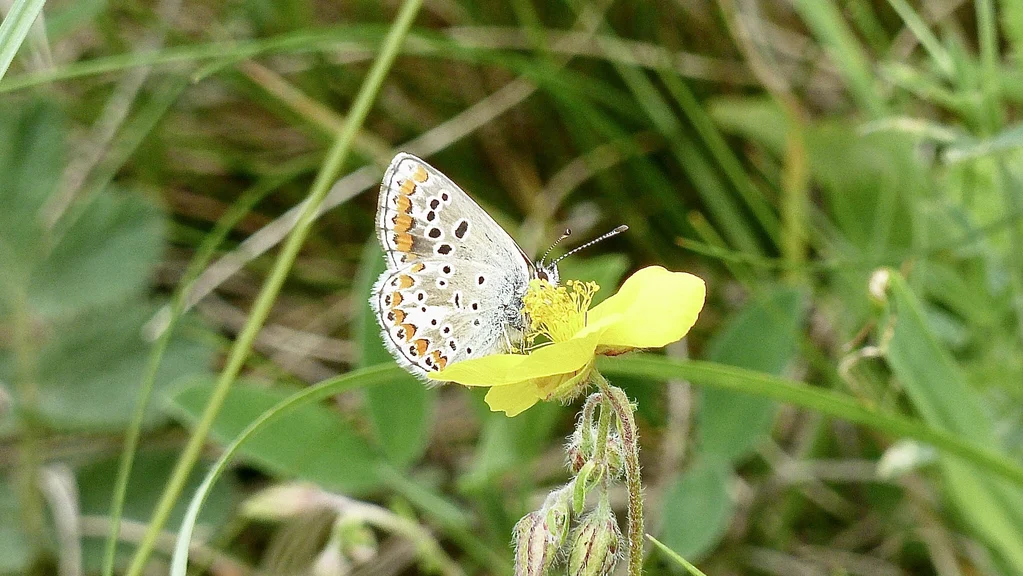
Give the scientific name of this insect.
Aricia agestis/artaxerxes
